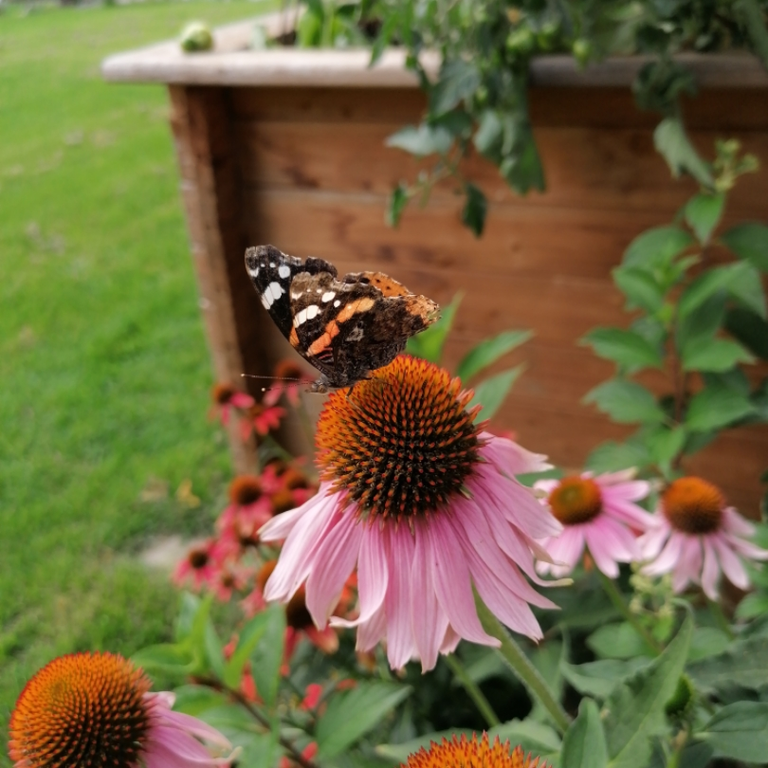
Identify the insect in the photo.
Vanessa atalanta
